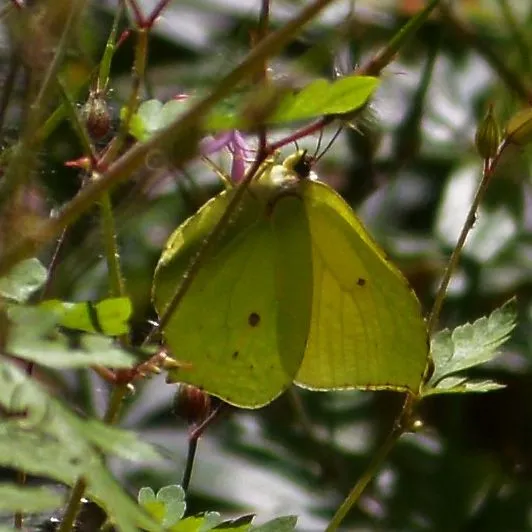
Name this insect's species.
Gonepteryx rhamni
